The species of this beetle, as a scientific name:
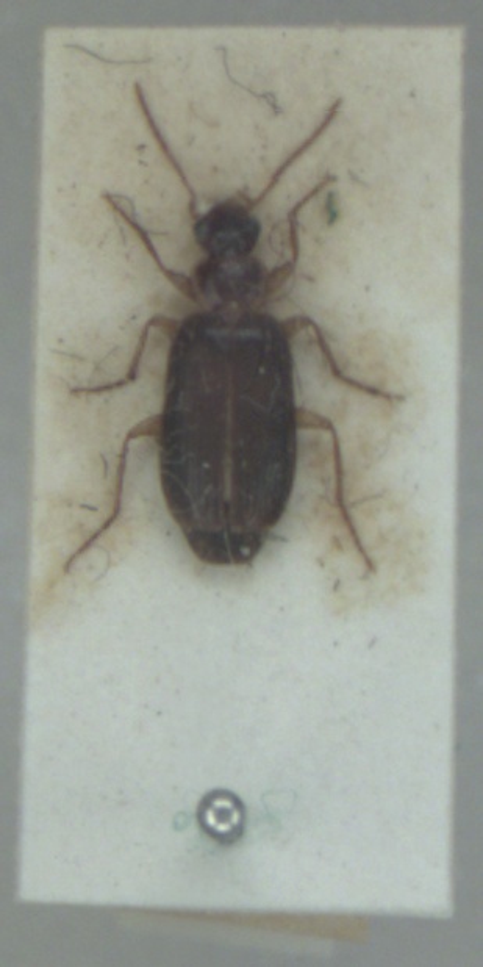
Dromius meridionalis
